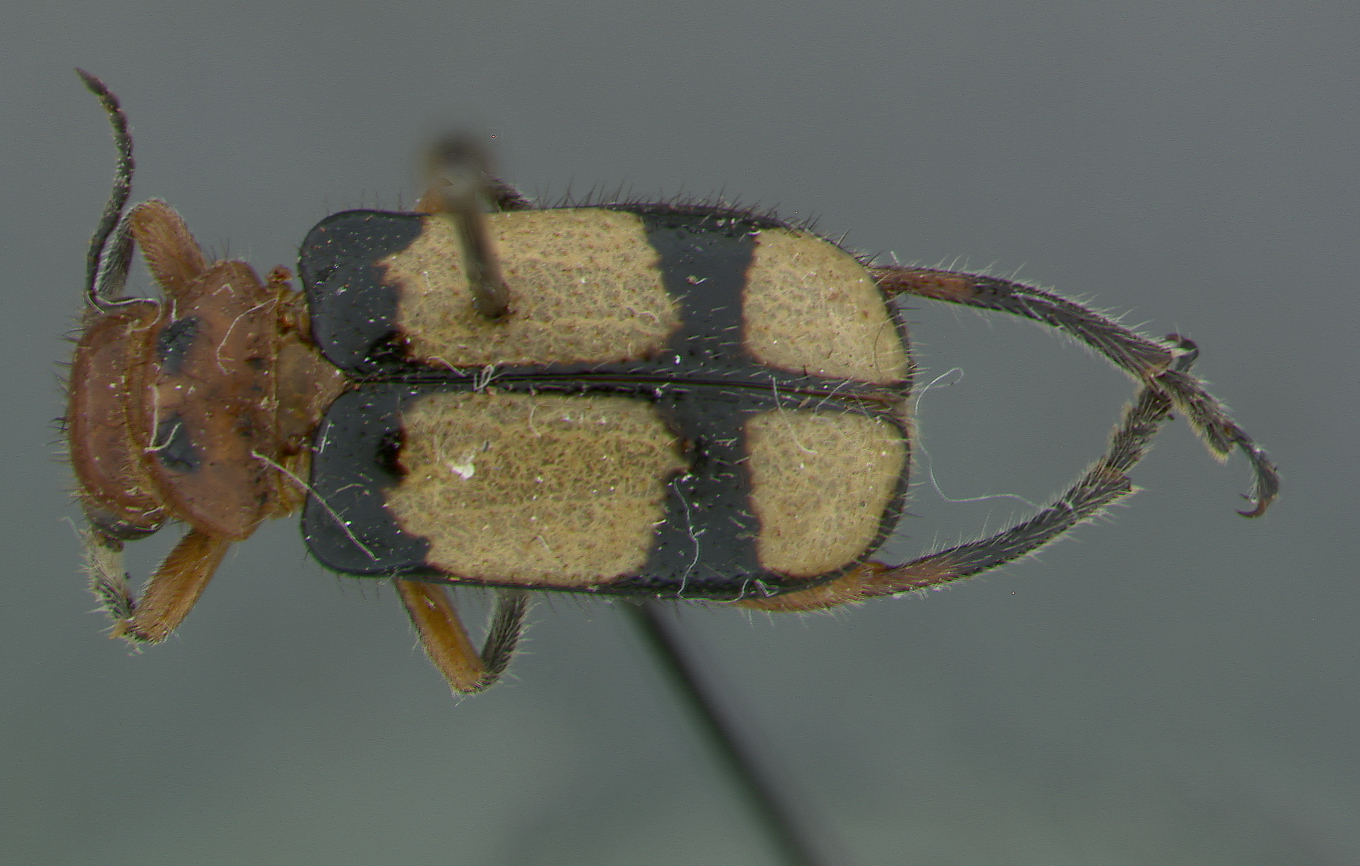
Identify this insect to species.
Leucastea fenestrata
